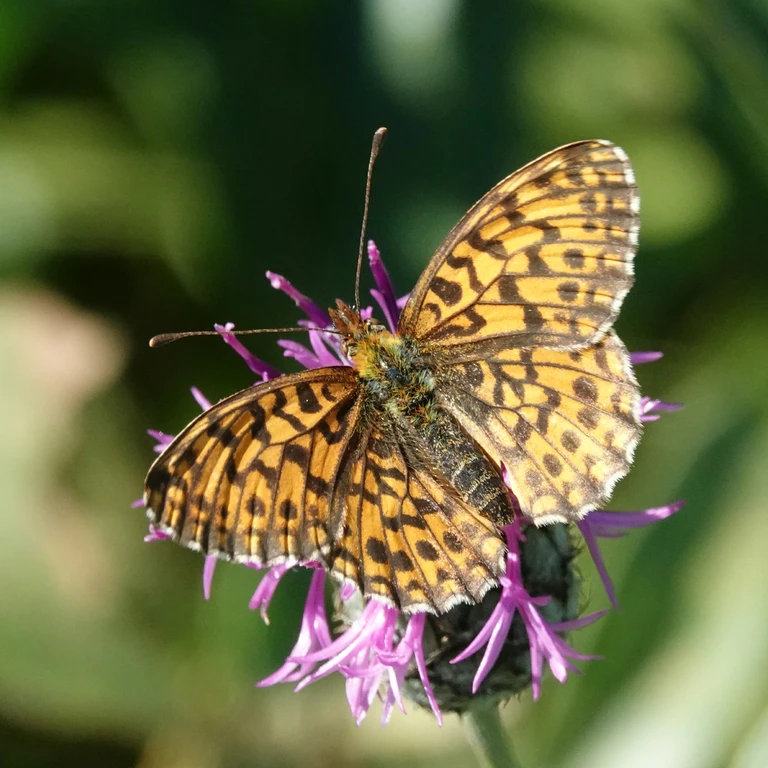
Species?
Boloria dia
